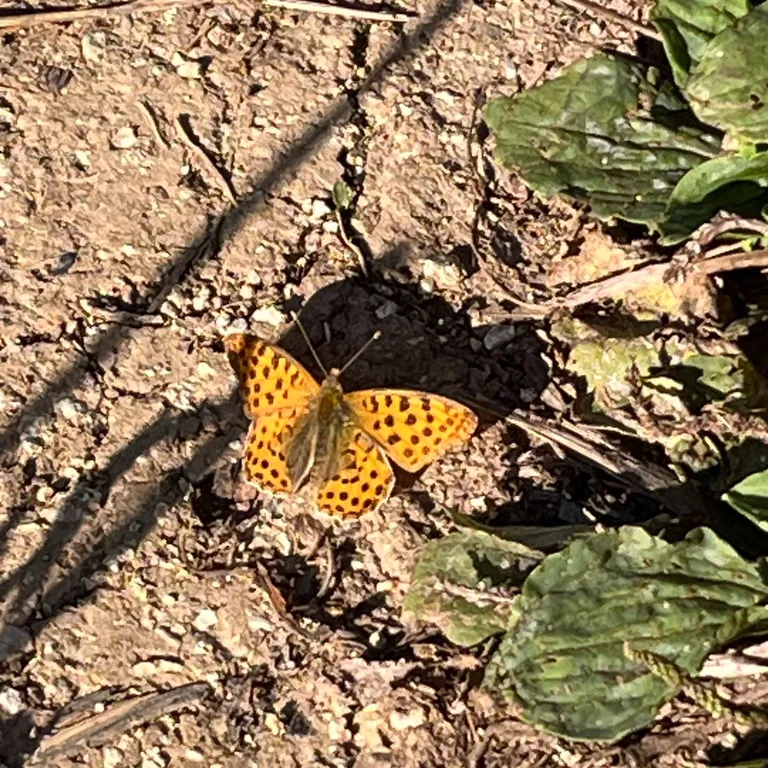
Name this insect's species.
Issoria lathonia
